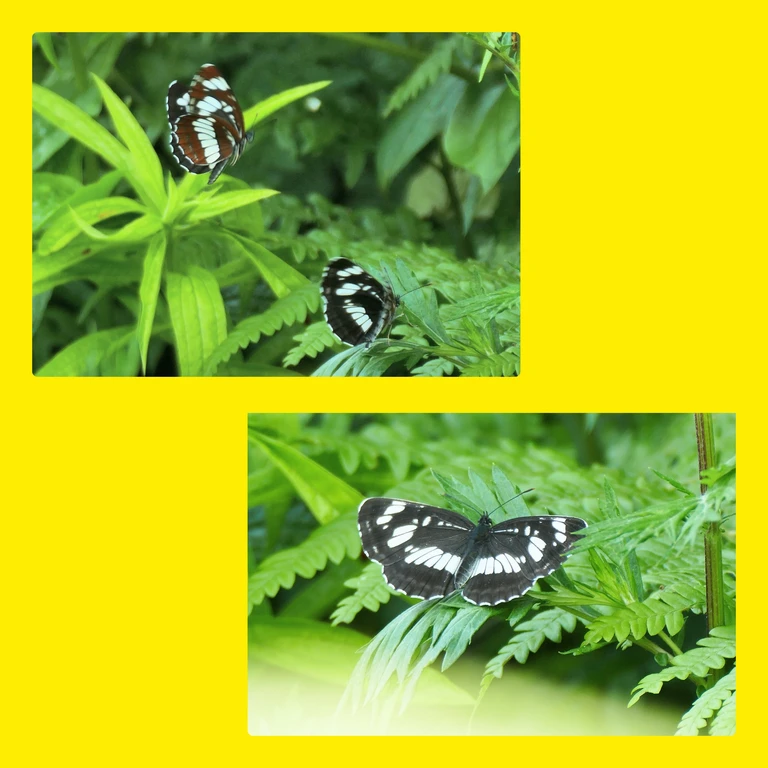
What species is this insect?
Neptis rivularis
